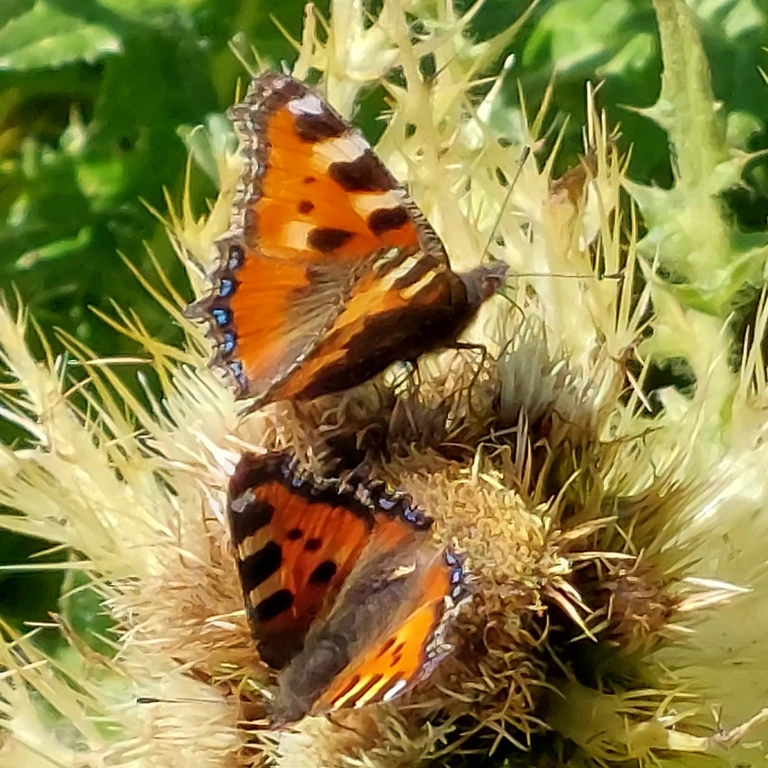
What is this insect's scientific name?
Aglais urticae
